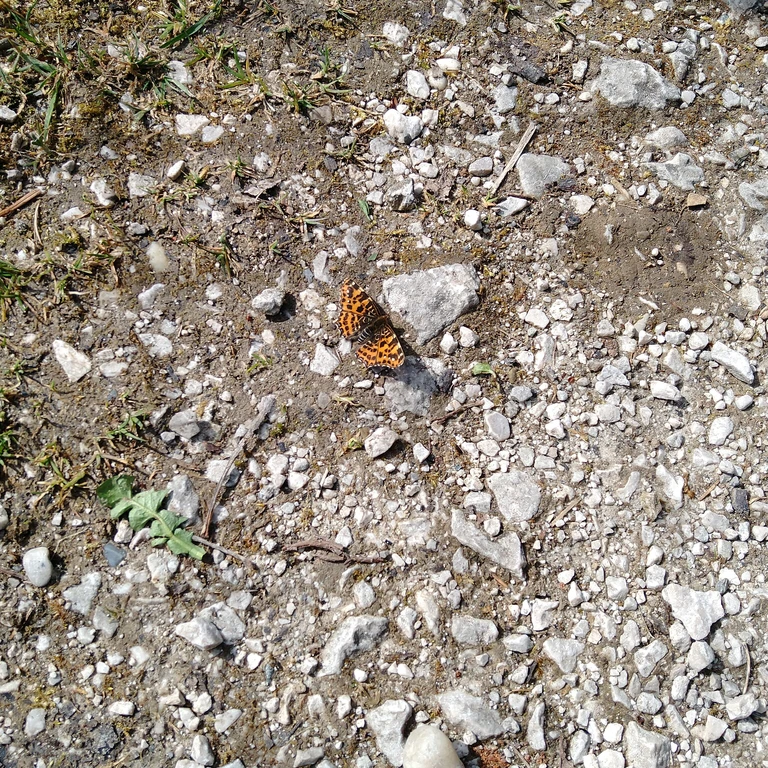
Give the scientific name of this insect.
Araschnia levana
